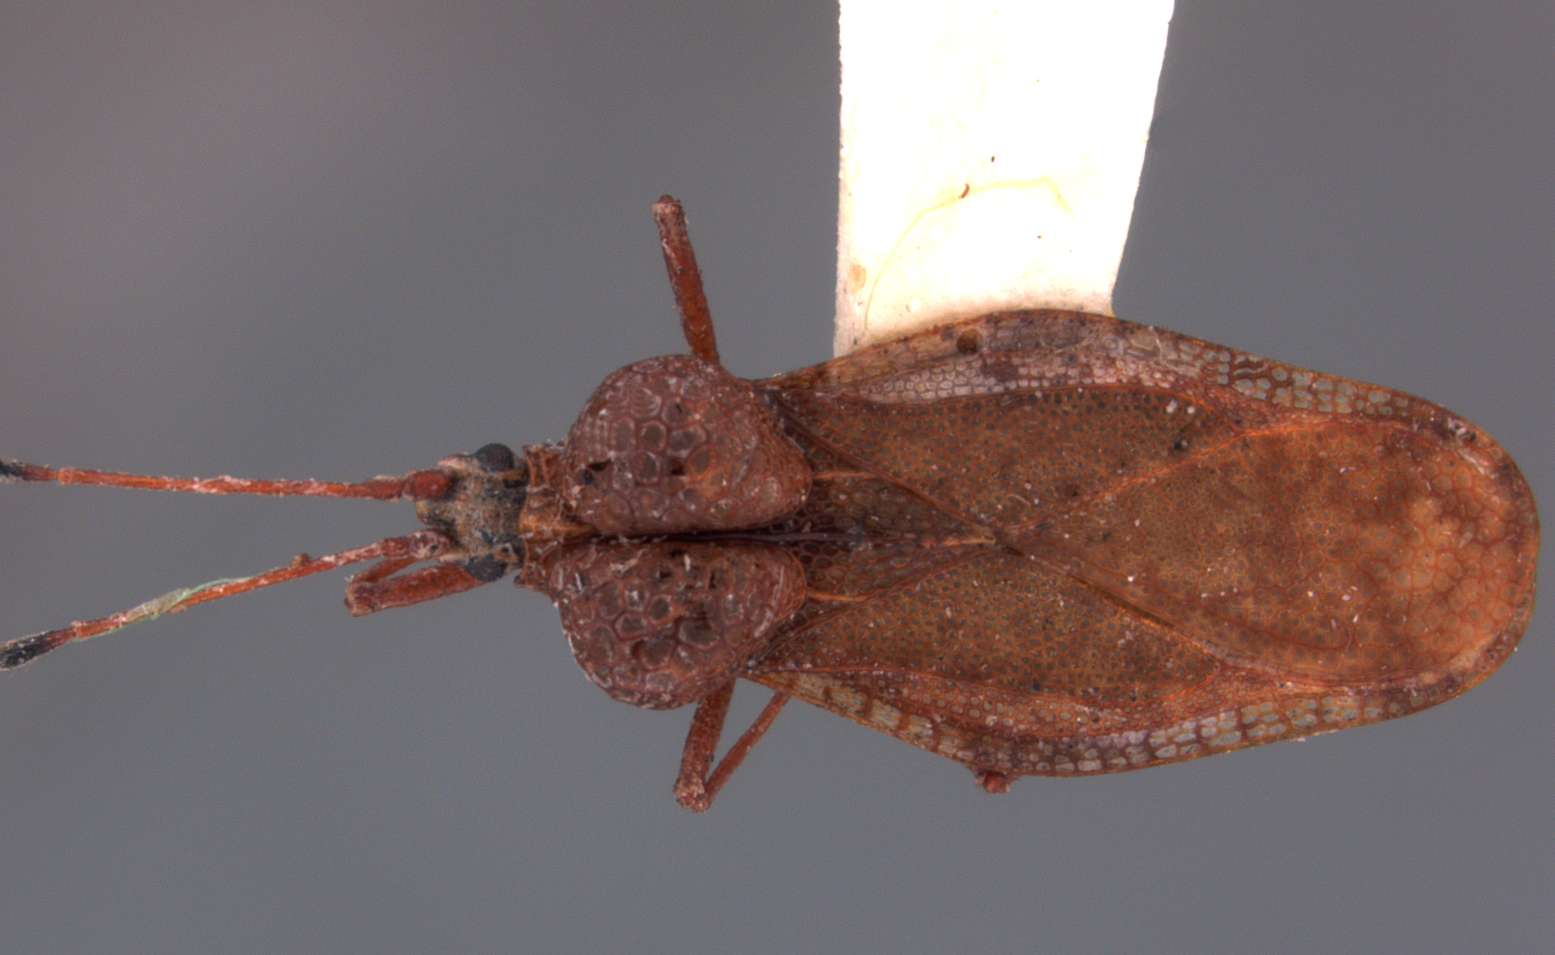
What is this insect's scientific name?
Penottus verdicus
